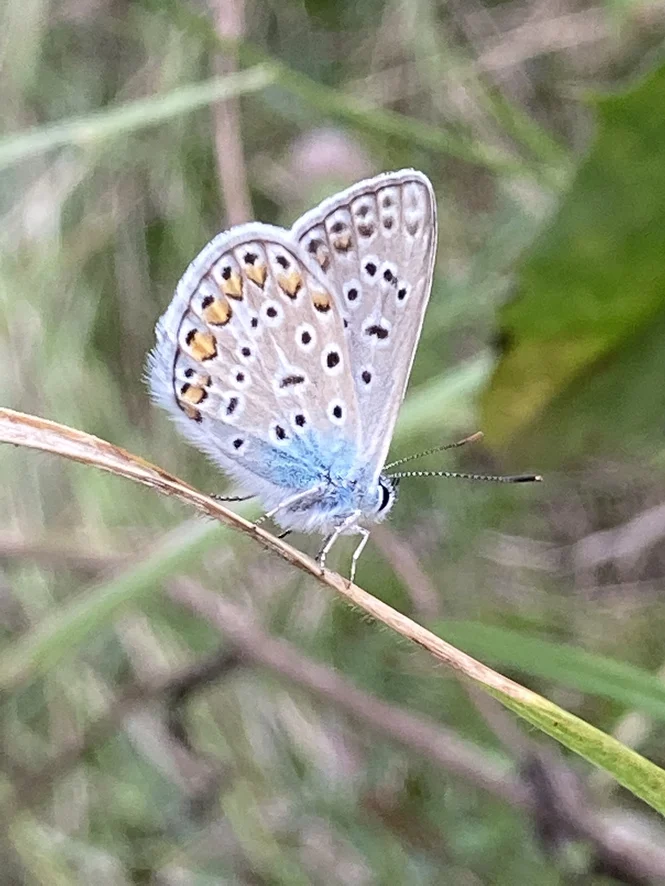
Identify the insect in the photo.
Polyommatus icarus
